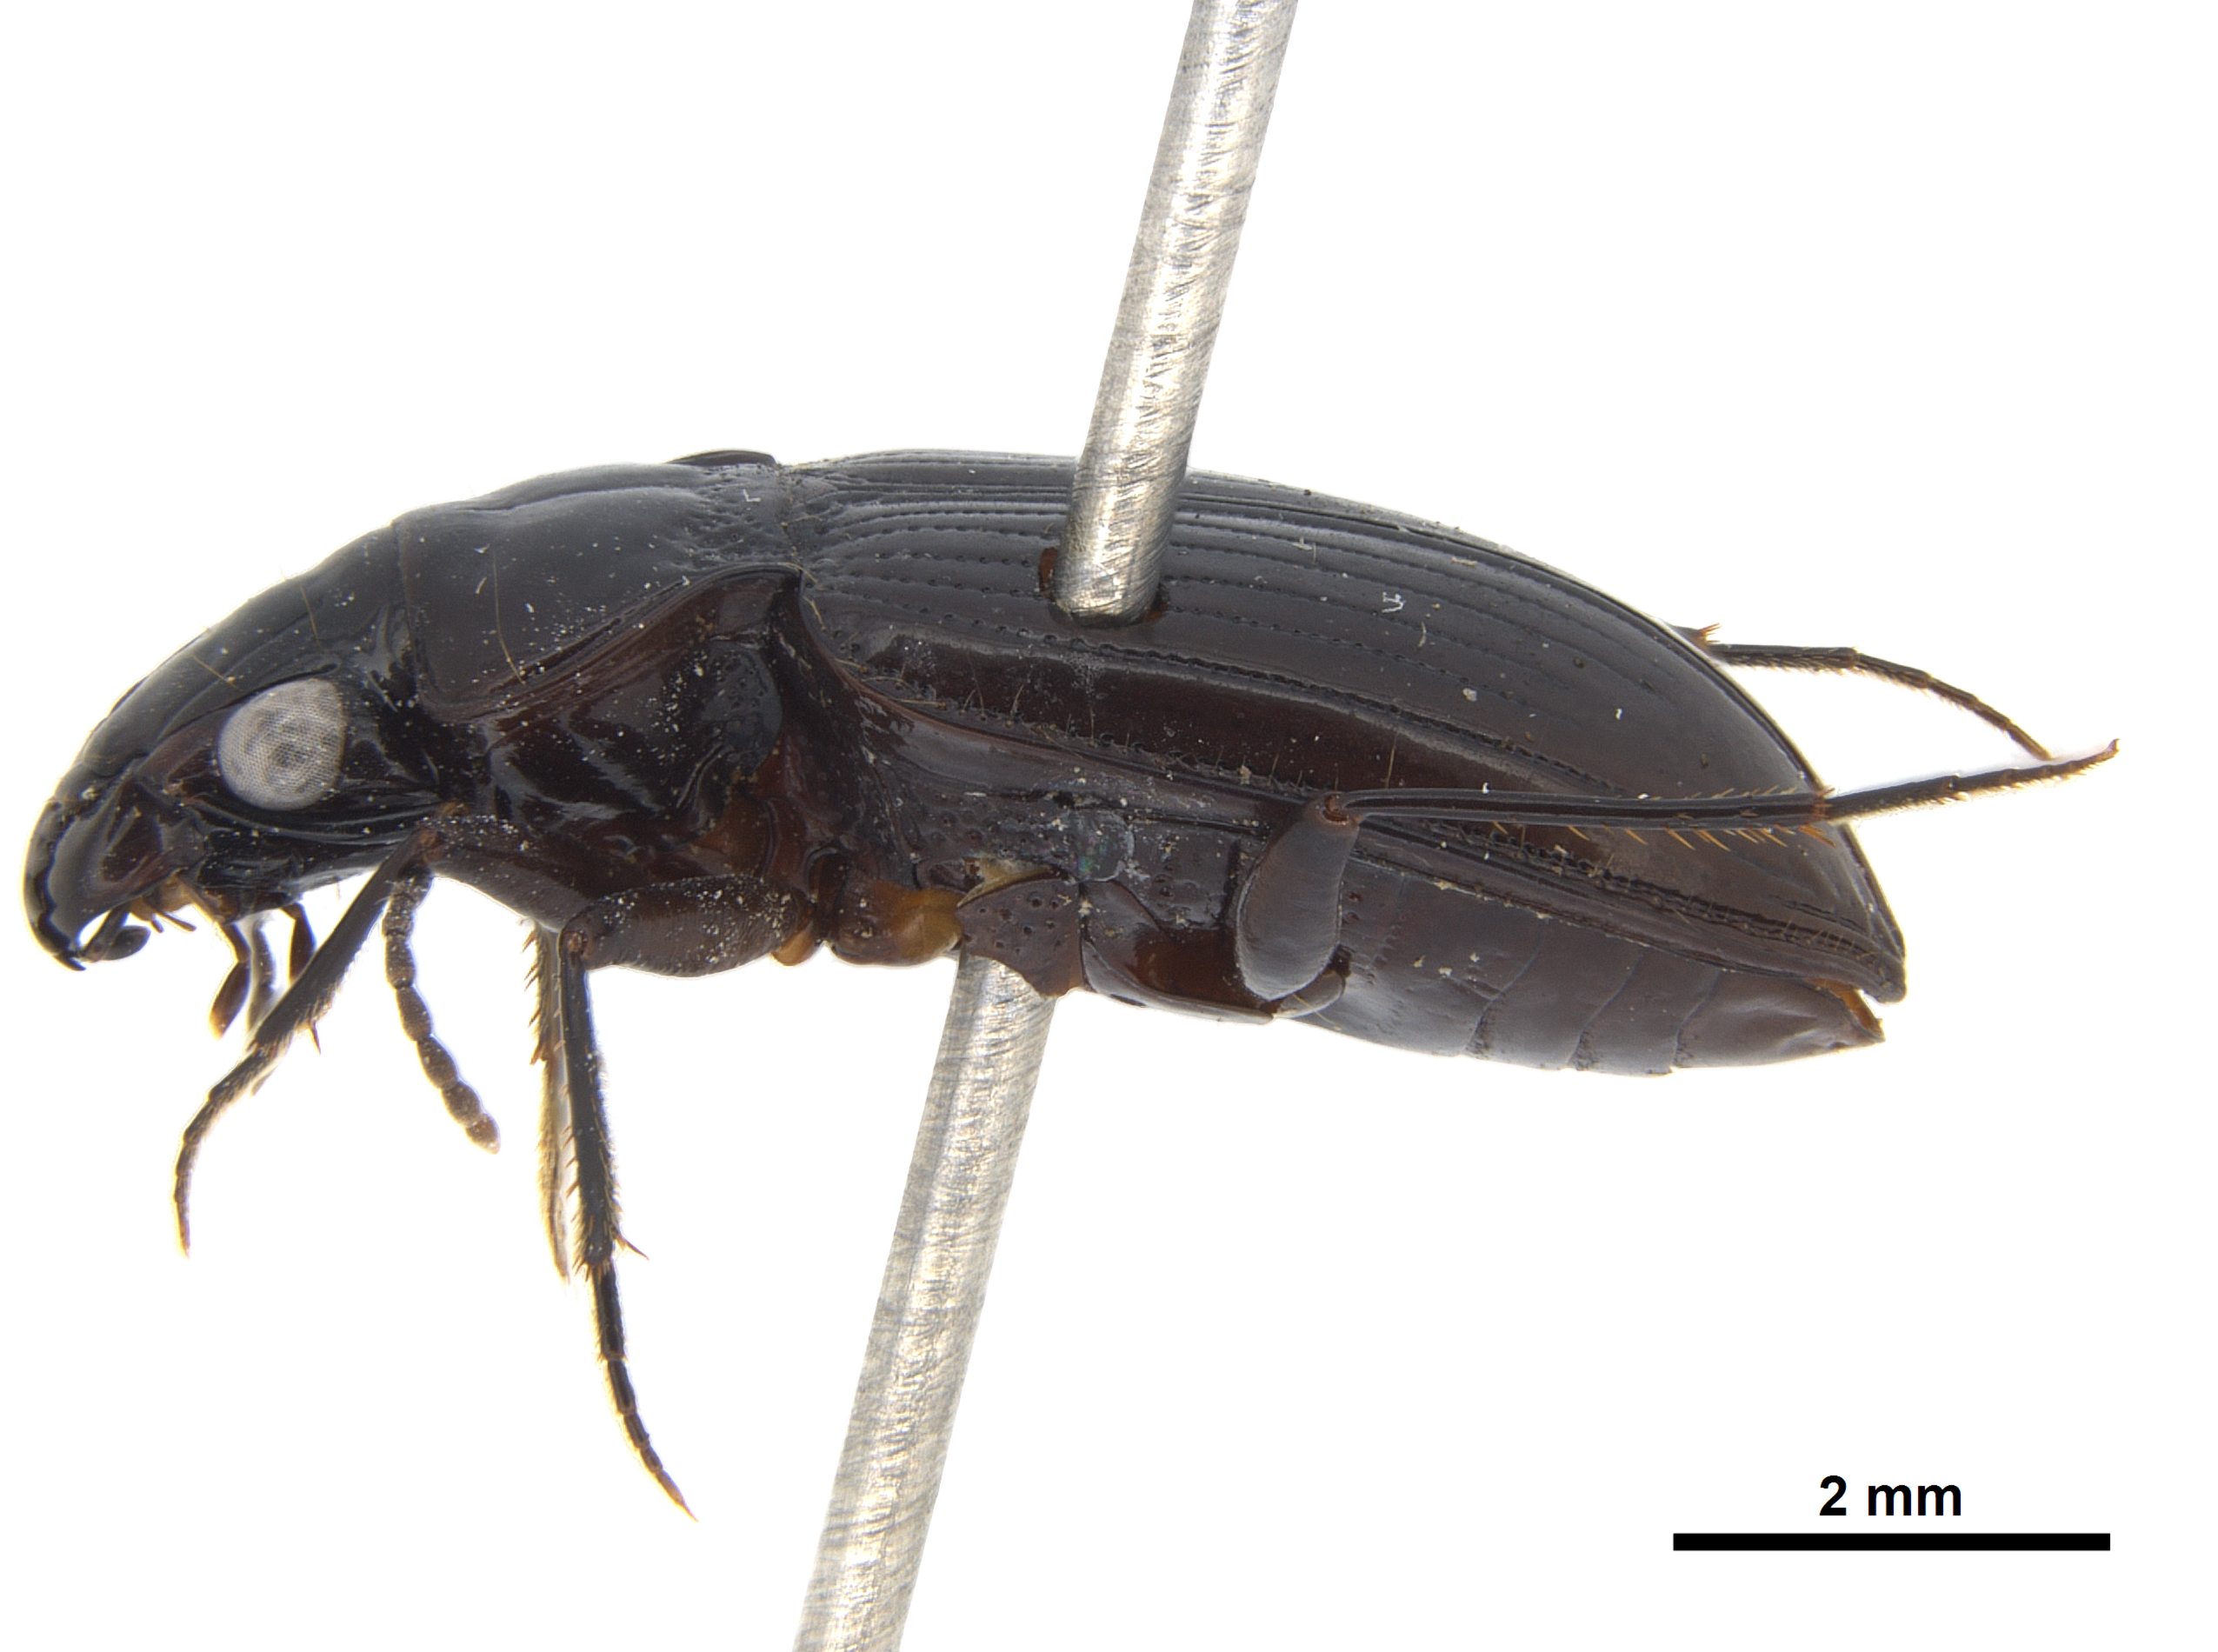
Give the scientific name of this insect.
Eucamaragnathus batesi
